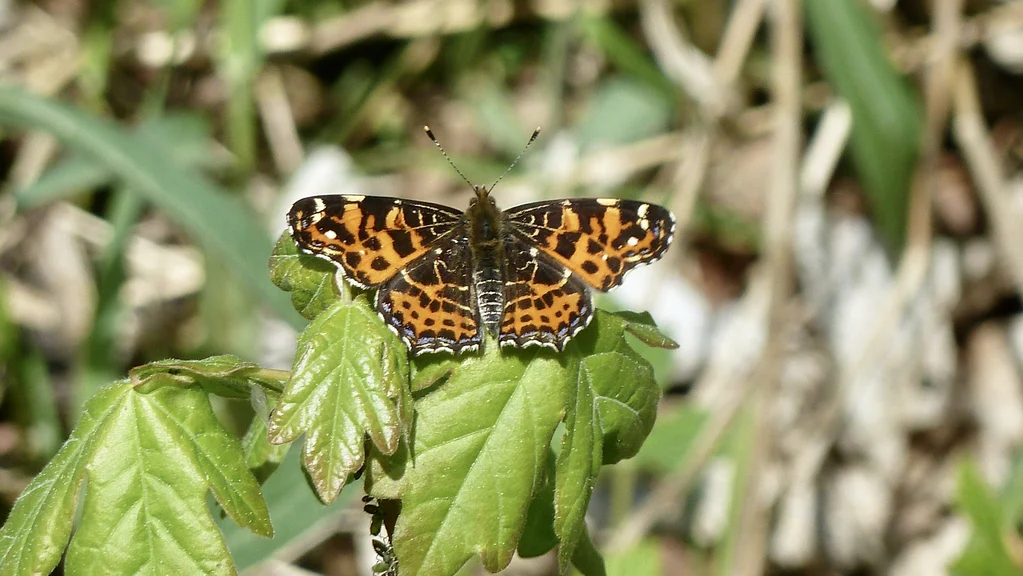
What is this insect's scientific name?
Araschnia levana
